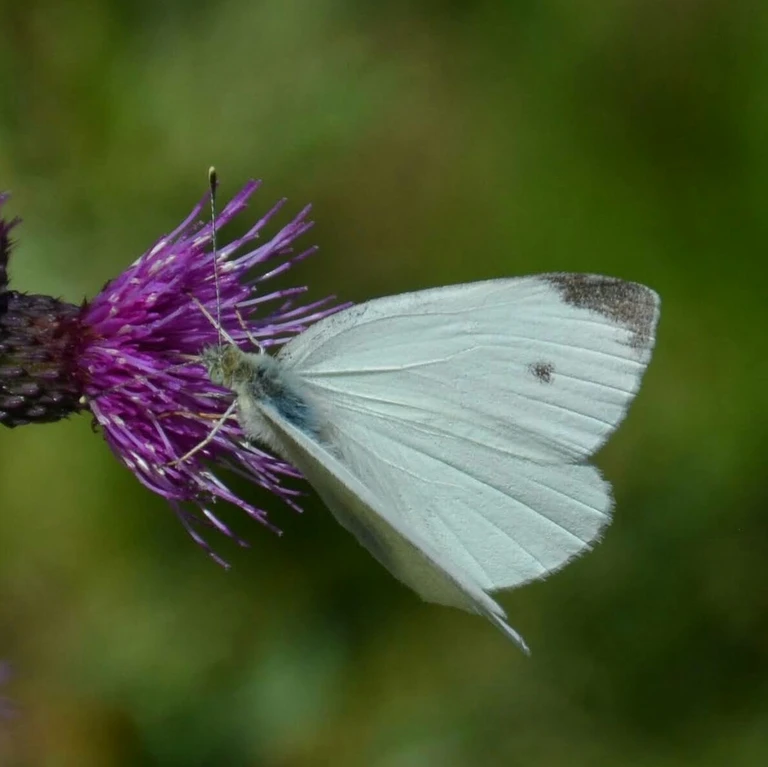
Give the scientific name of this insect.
Pieris rapae
